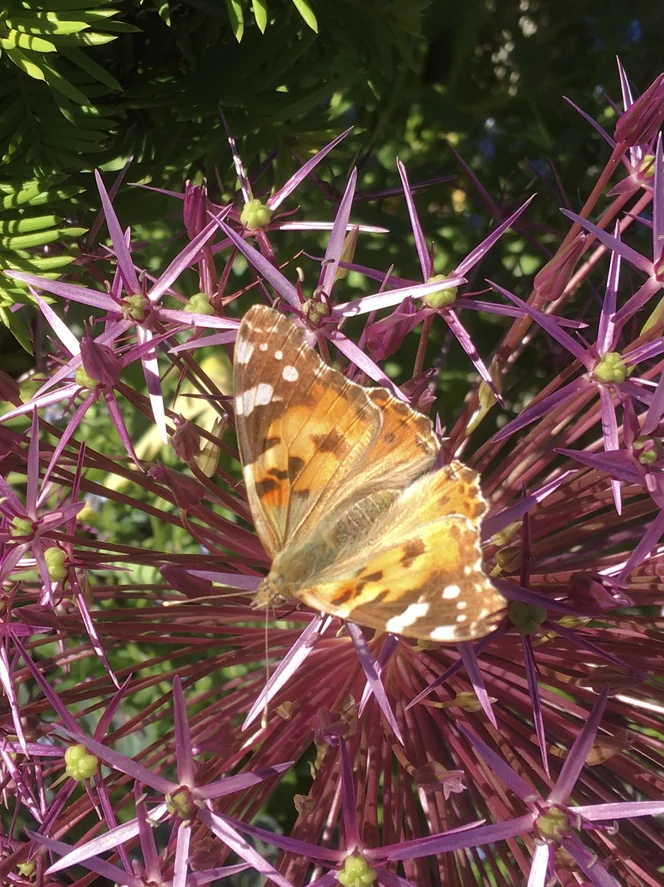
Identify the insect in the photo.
Vanessa cardui
